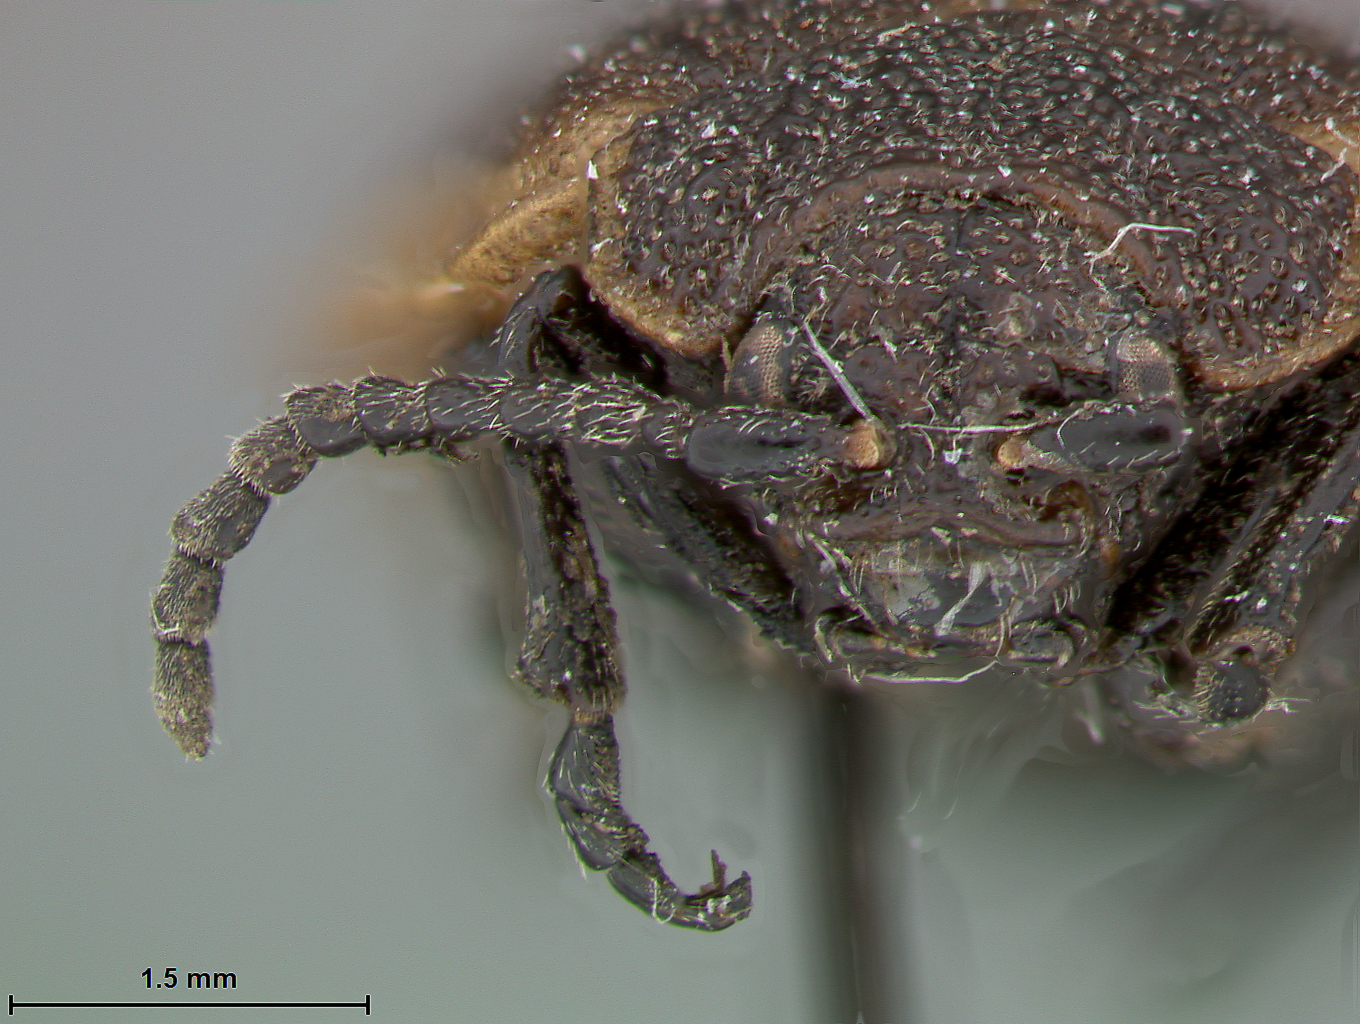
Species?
Galeruca popenoei
